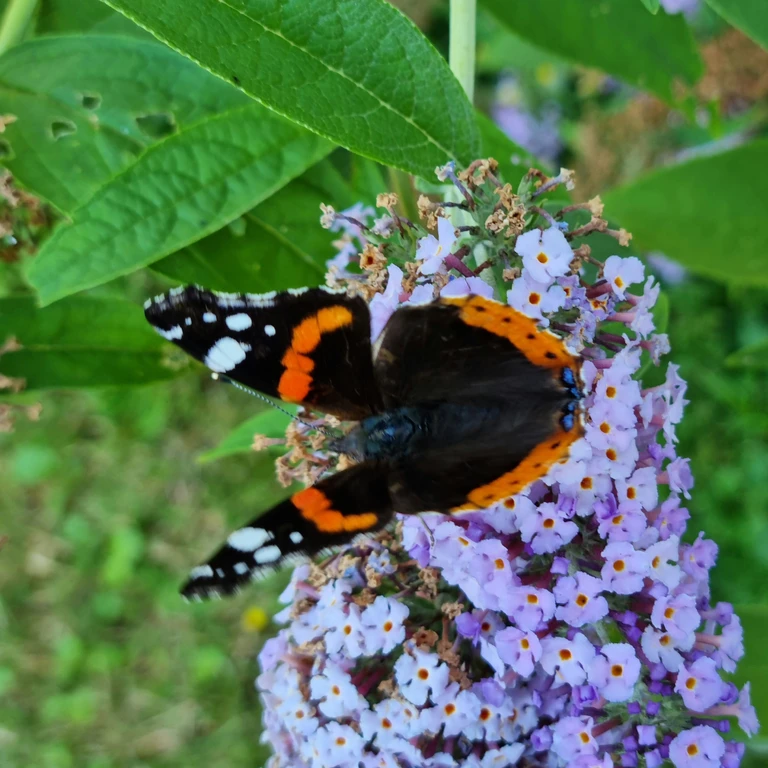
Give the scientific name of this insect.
Vanessa atalanta
